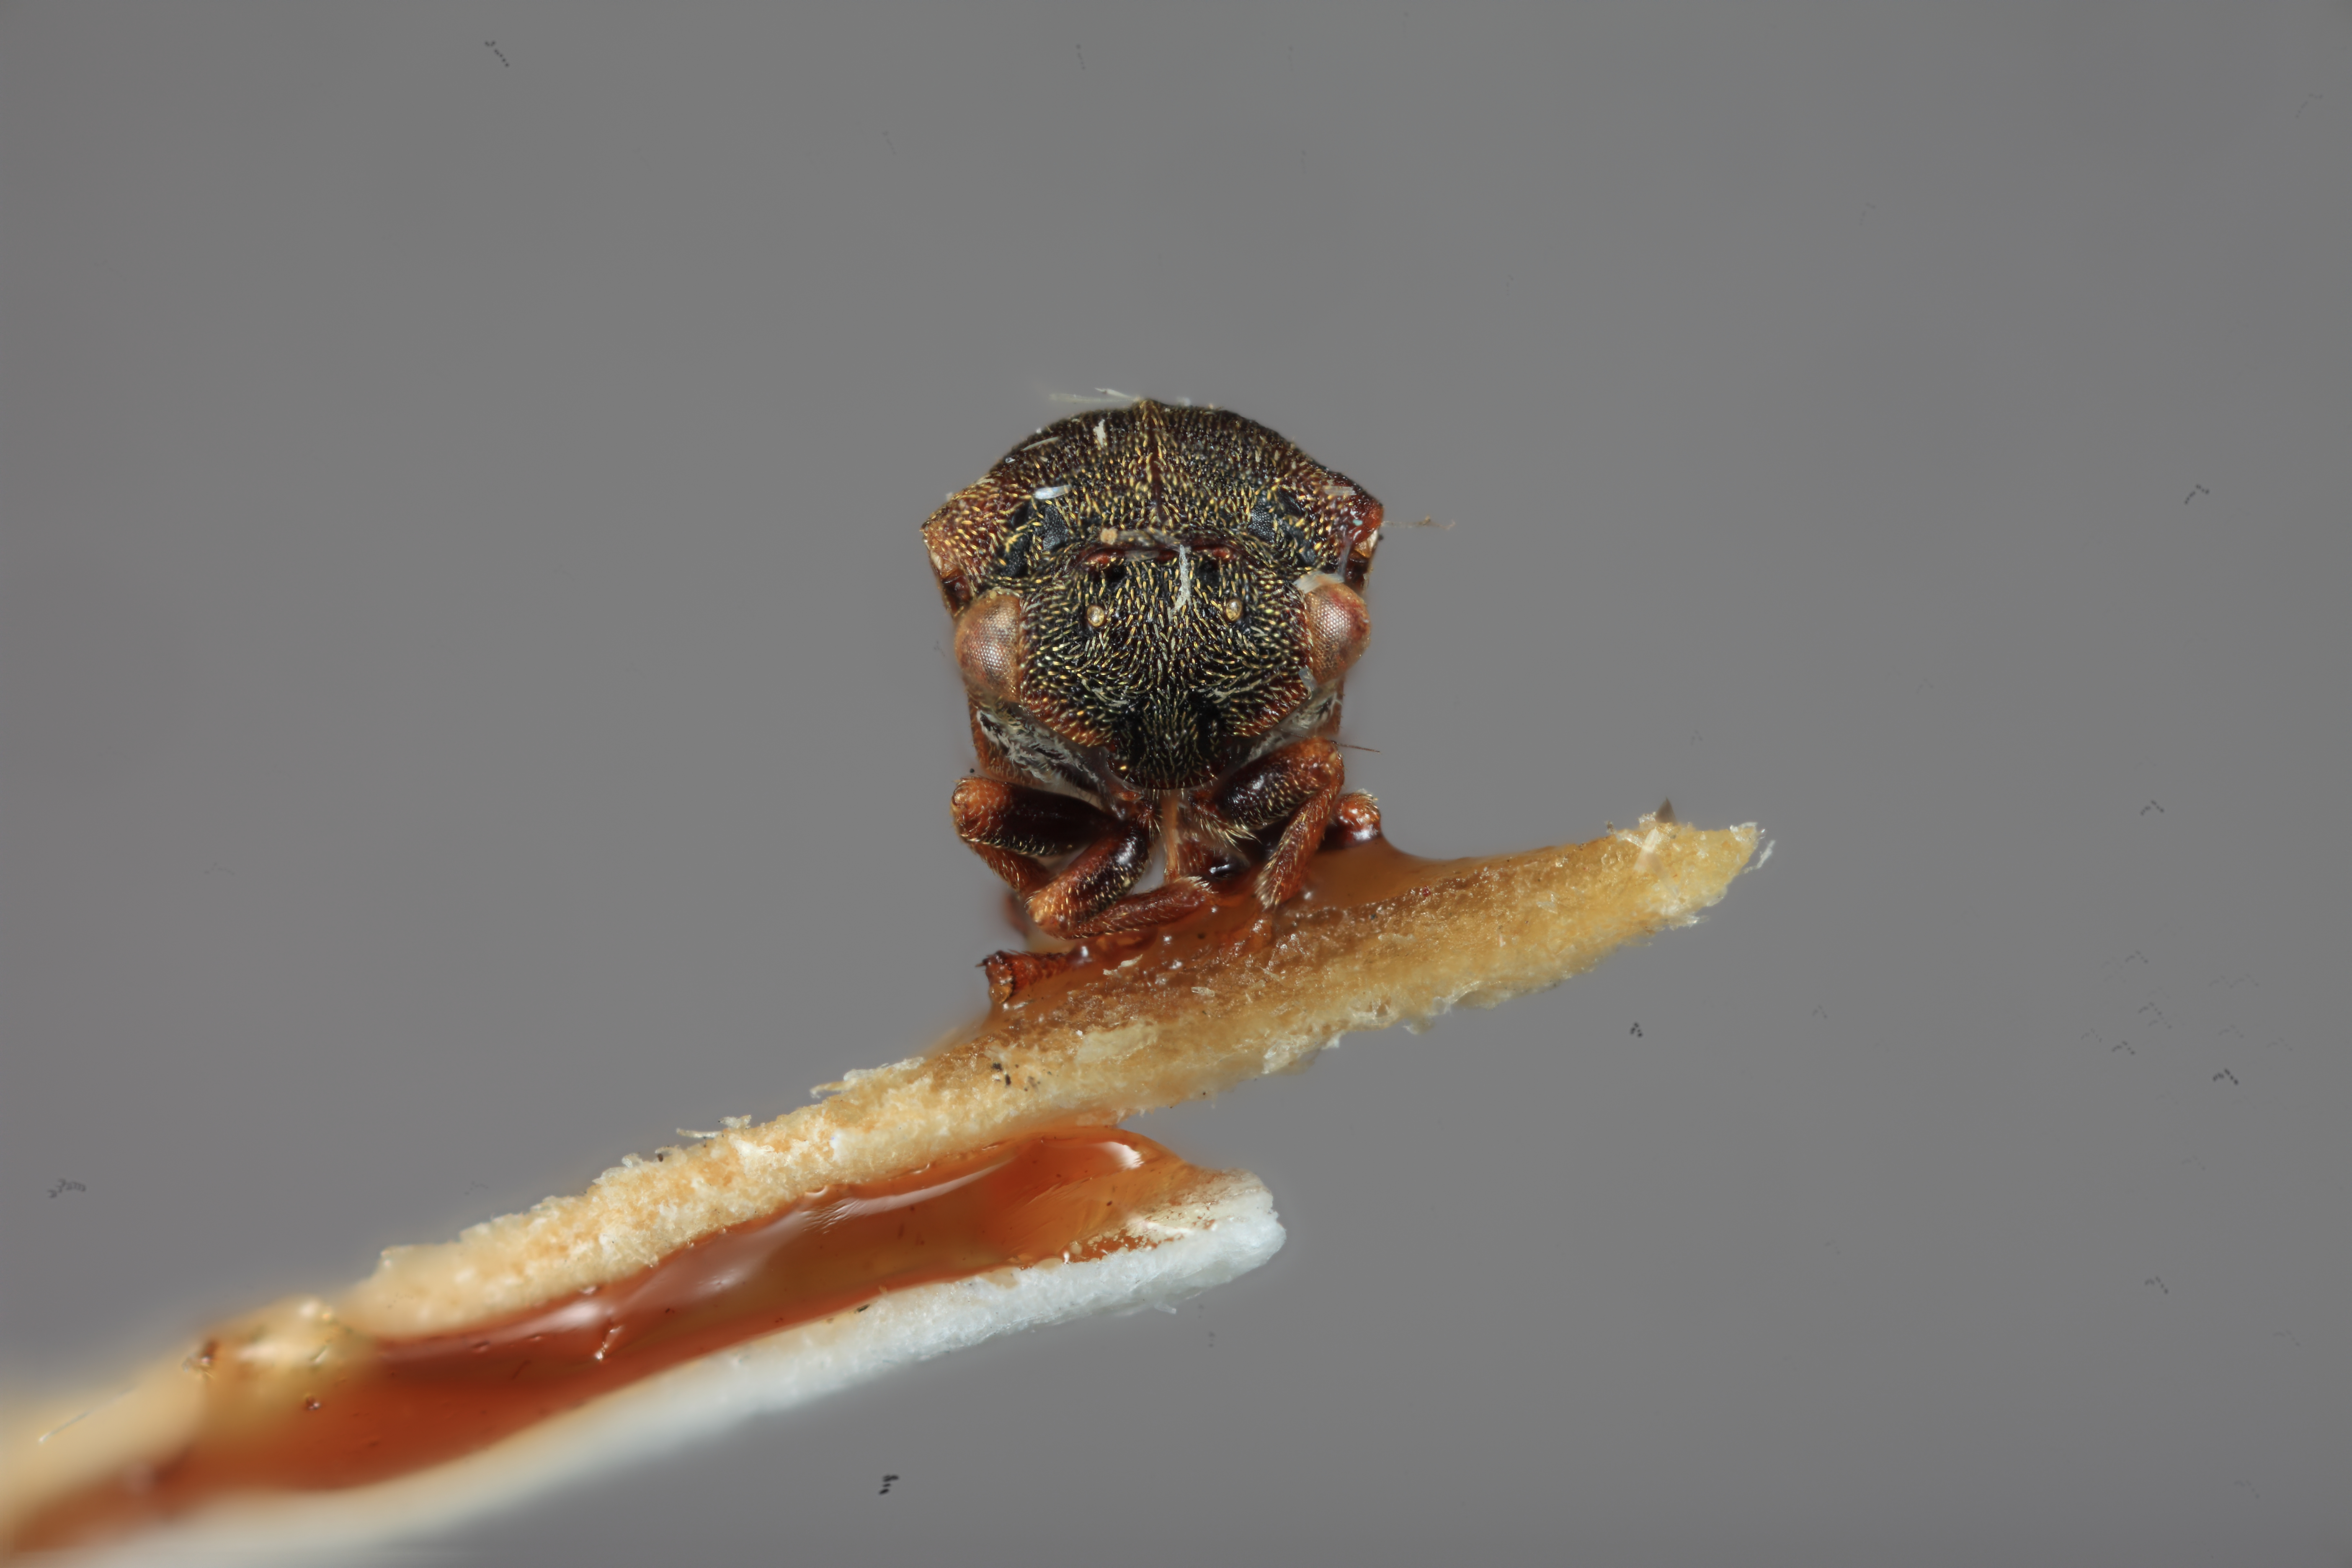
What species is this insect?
Gargara gracila
